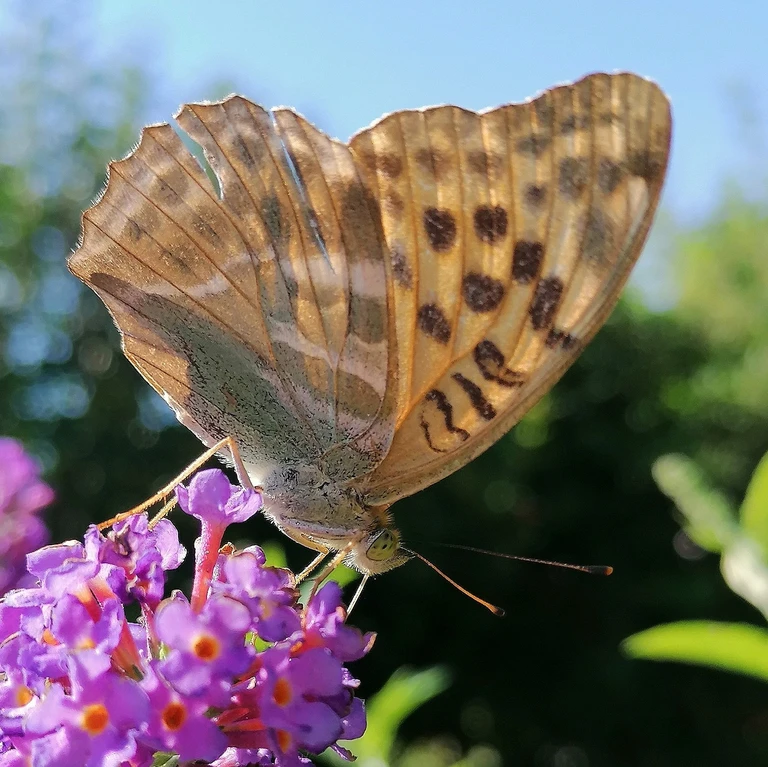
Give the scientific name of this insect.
Argynnis paphia
